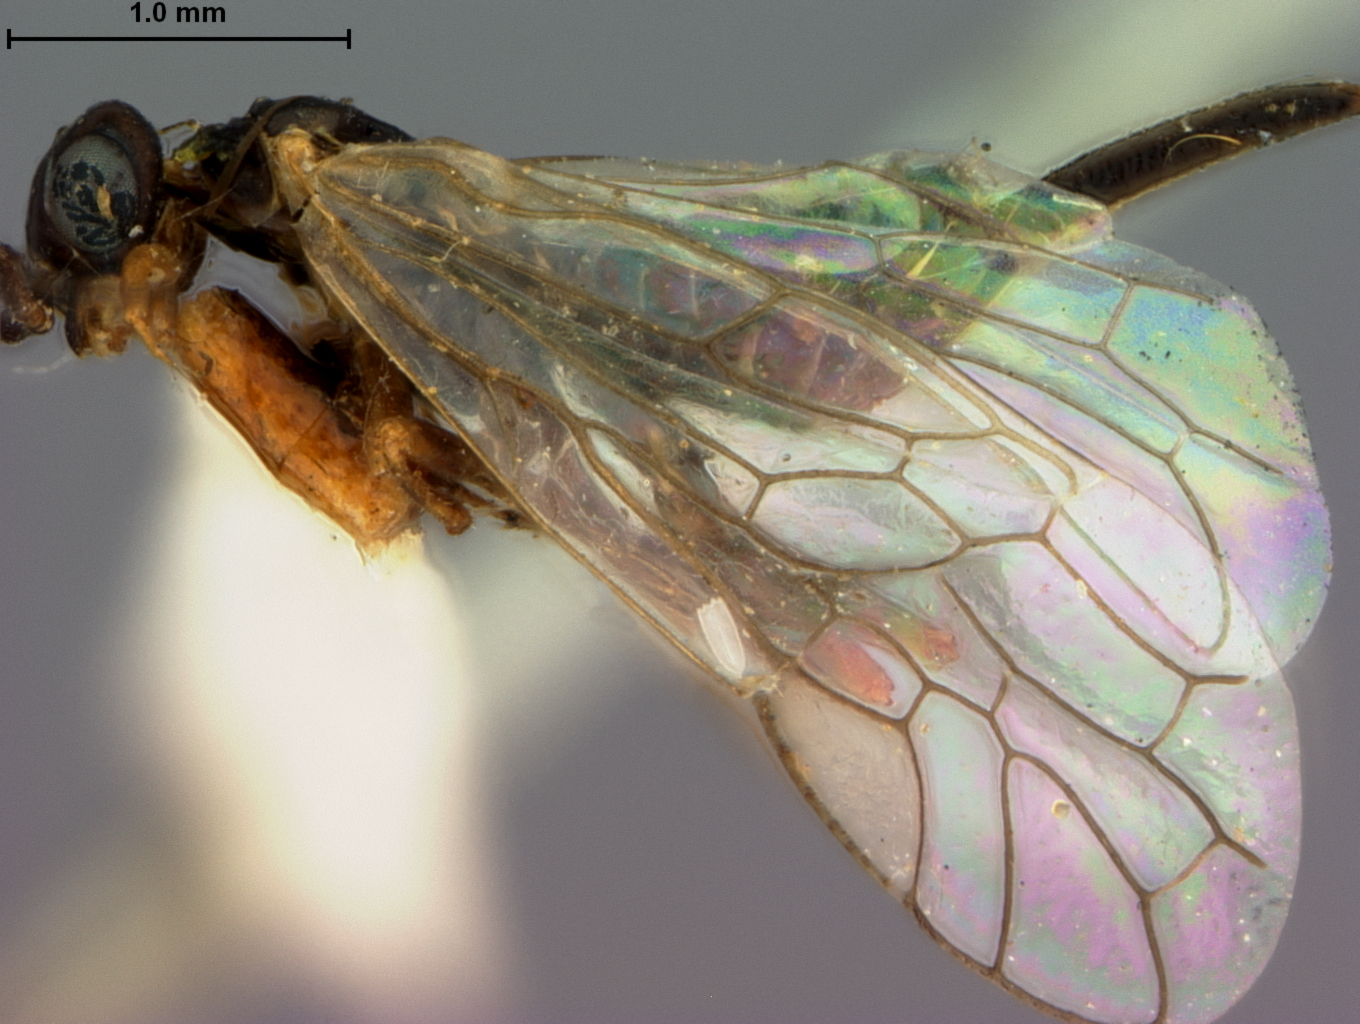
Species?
Xyela japonica
